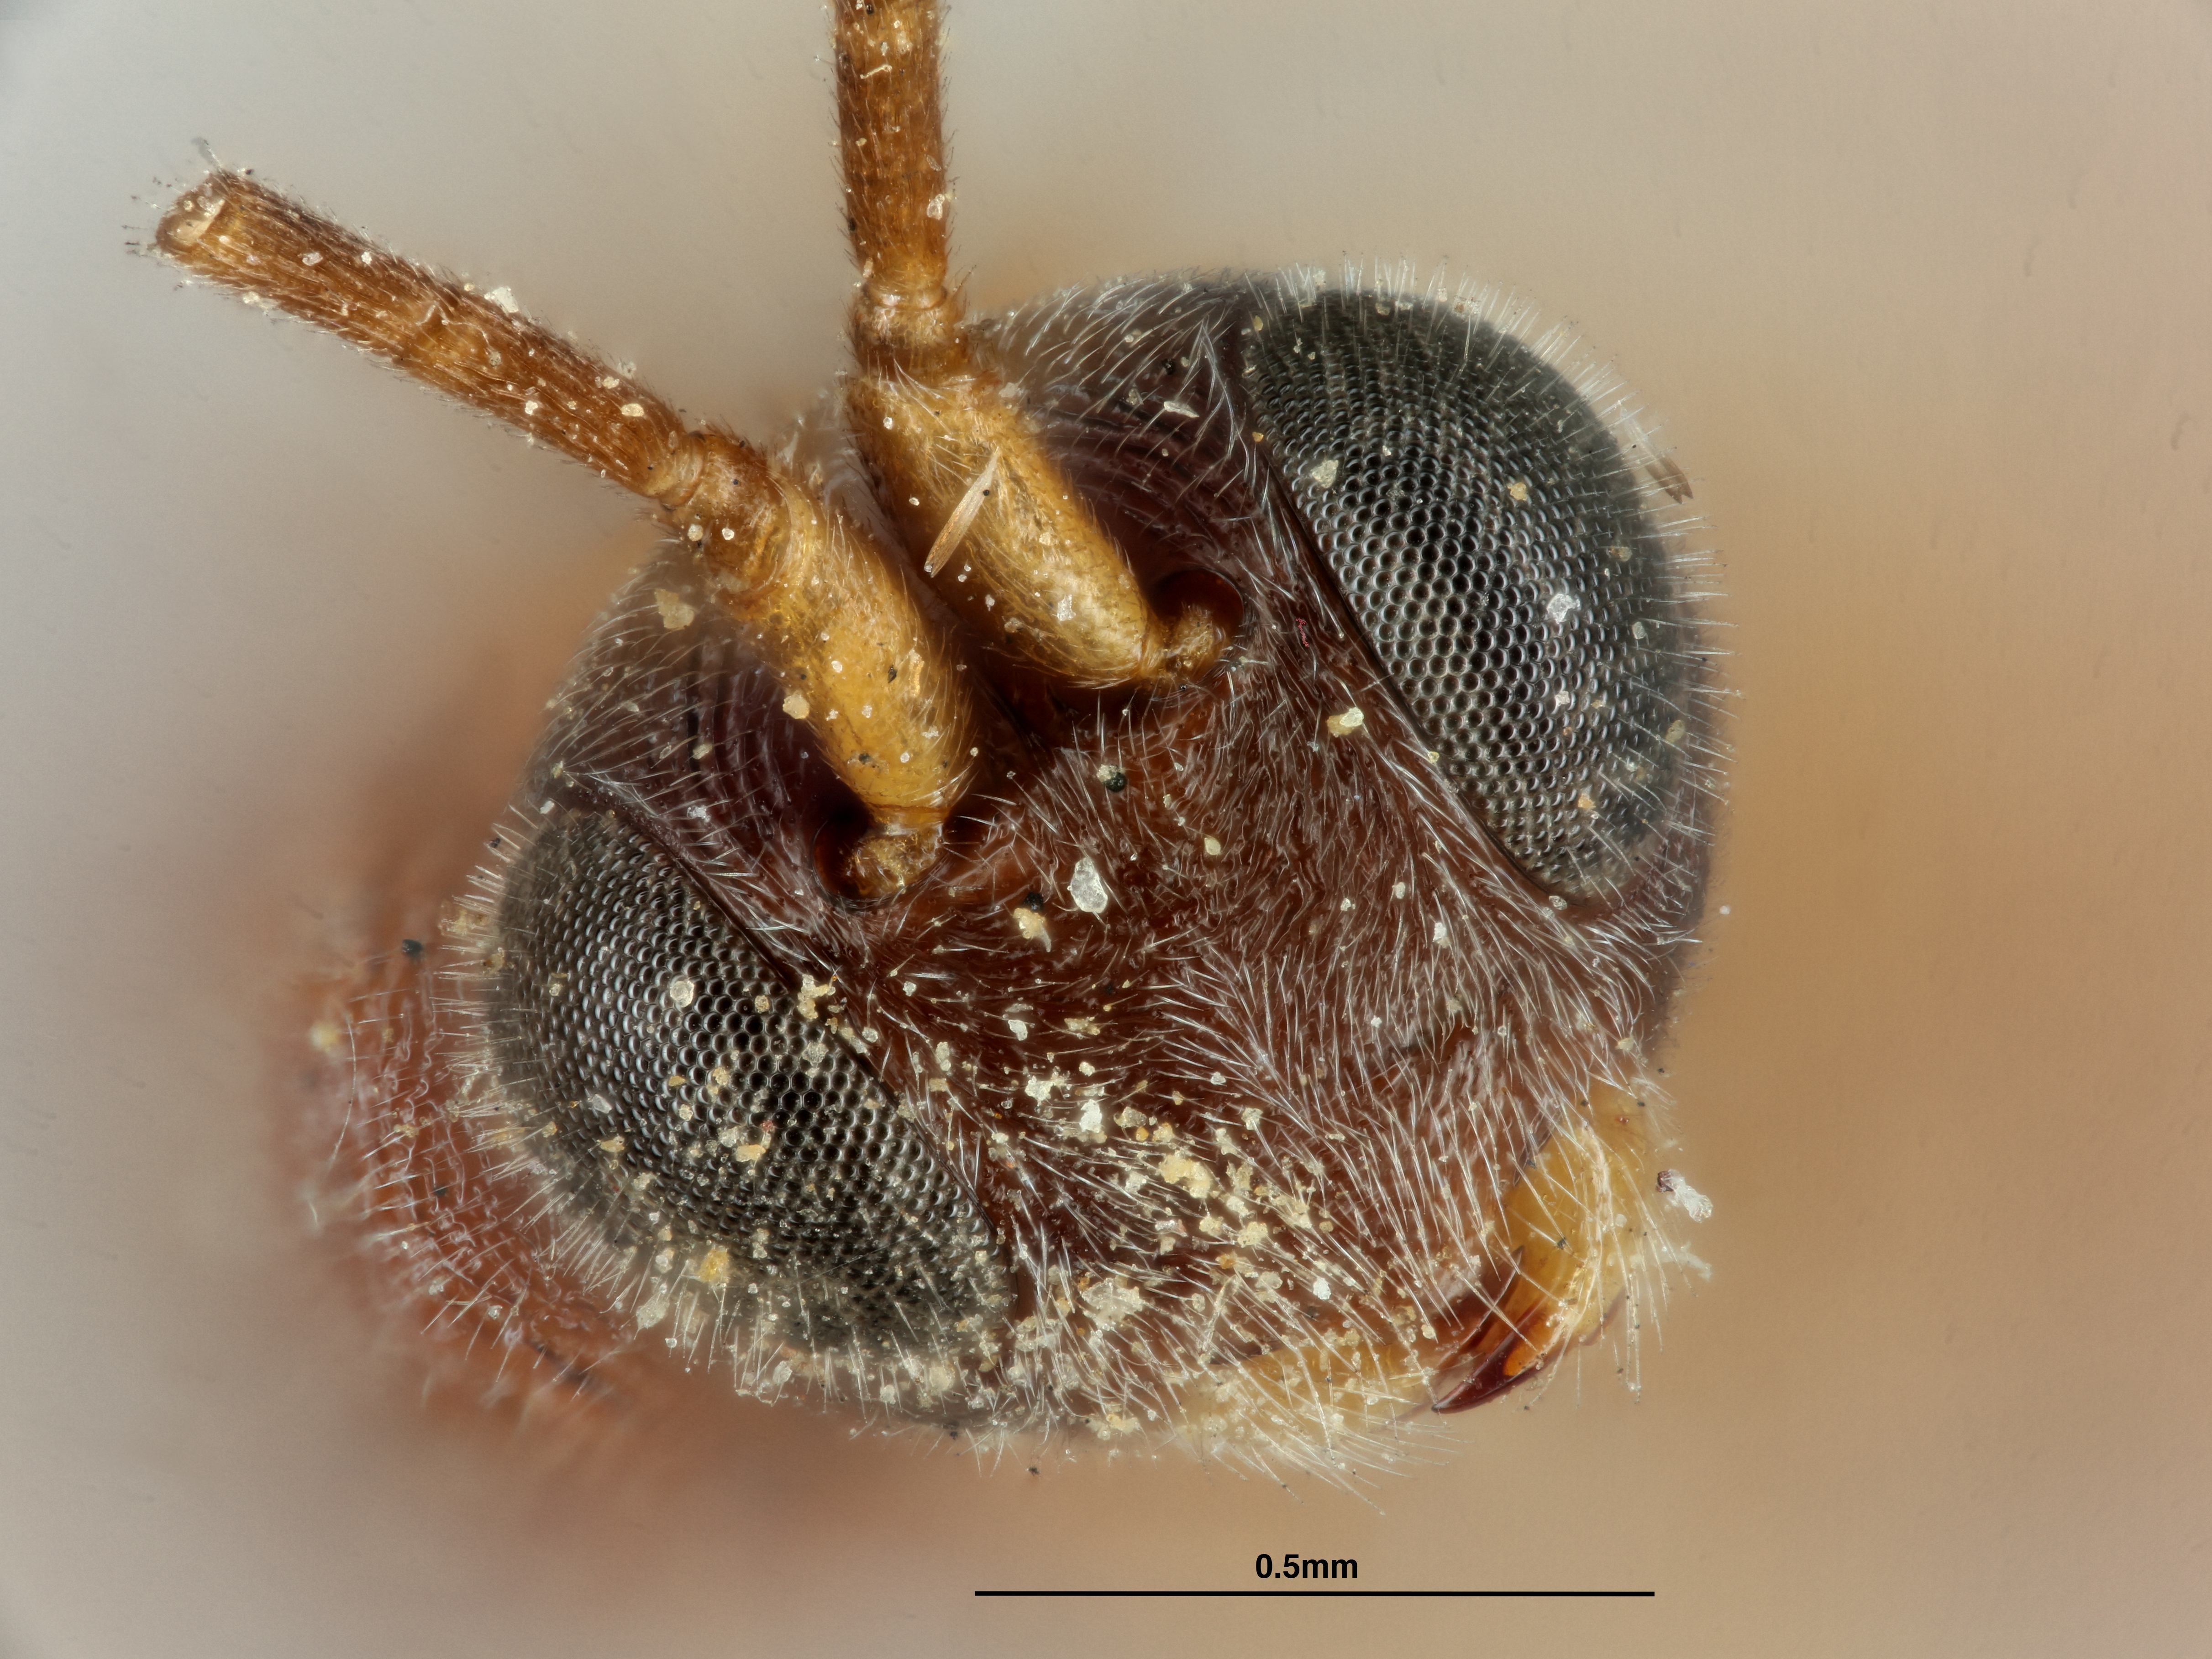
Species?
Chelonus pallidus
